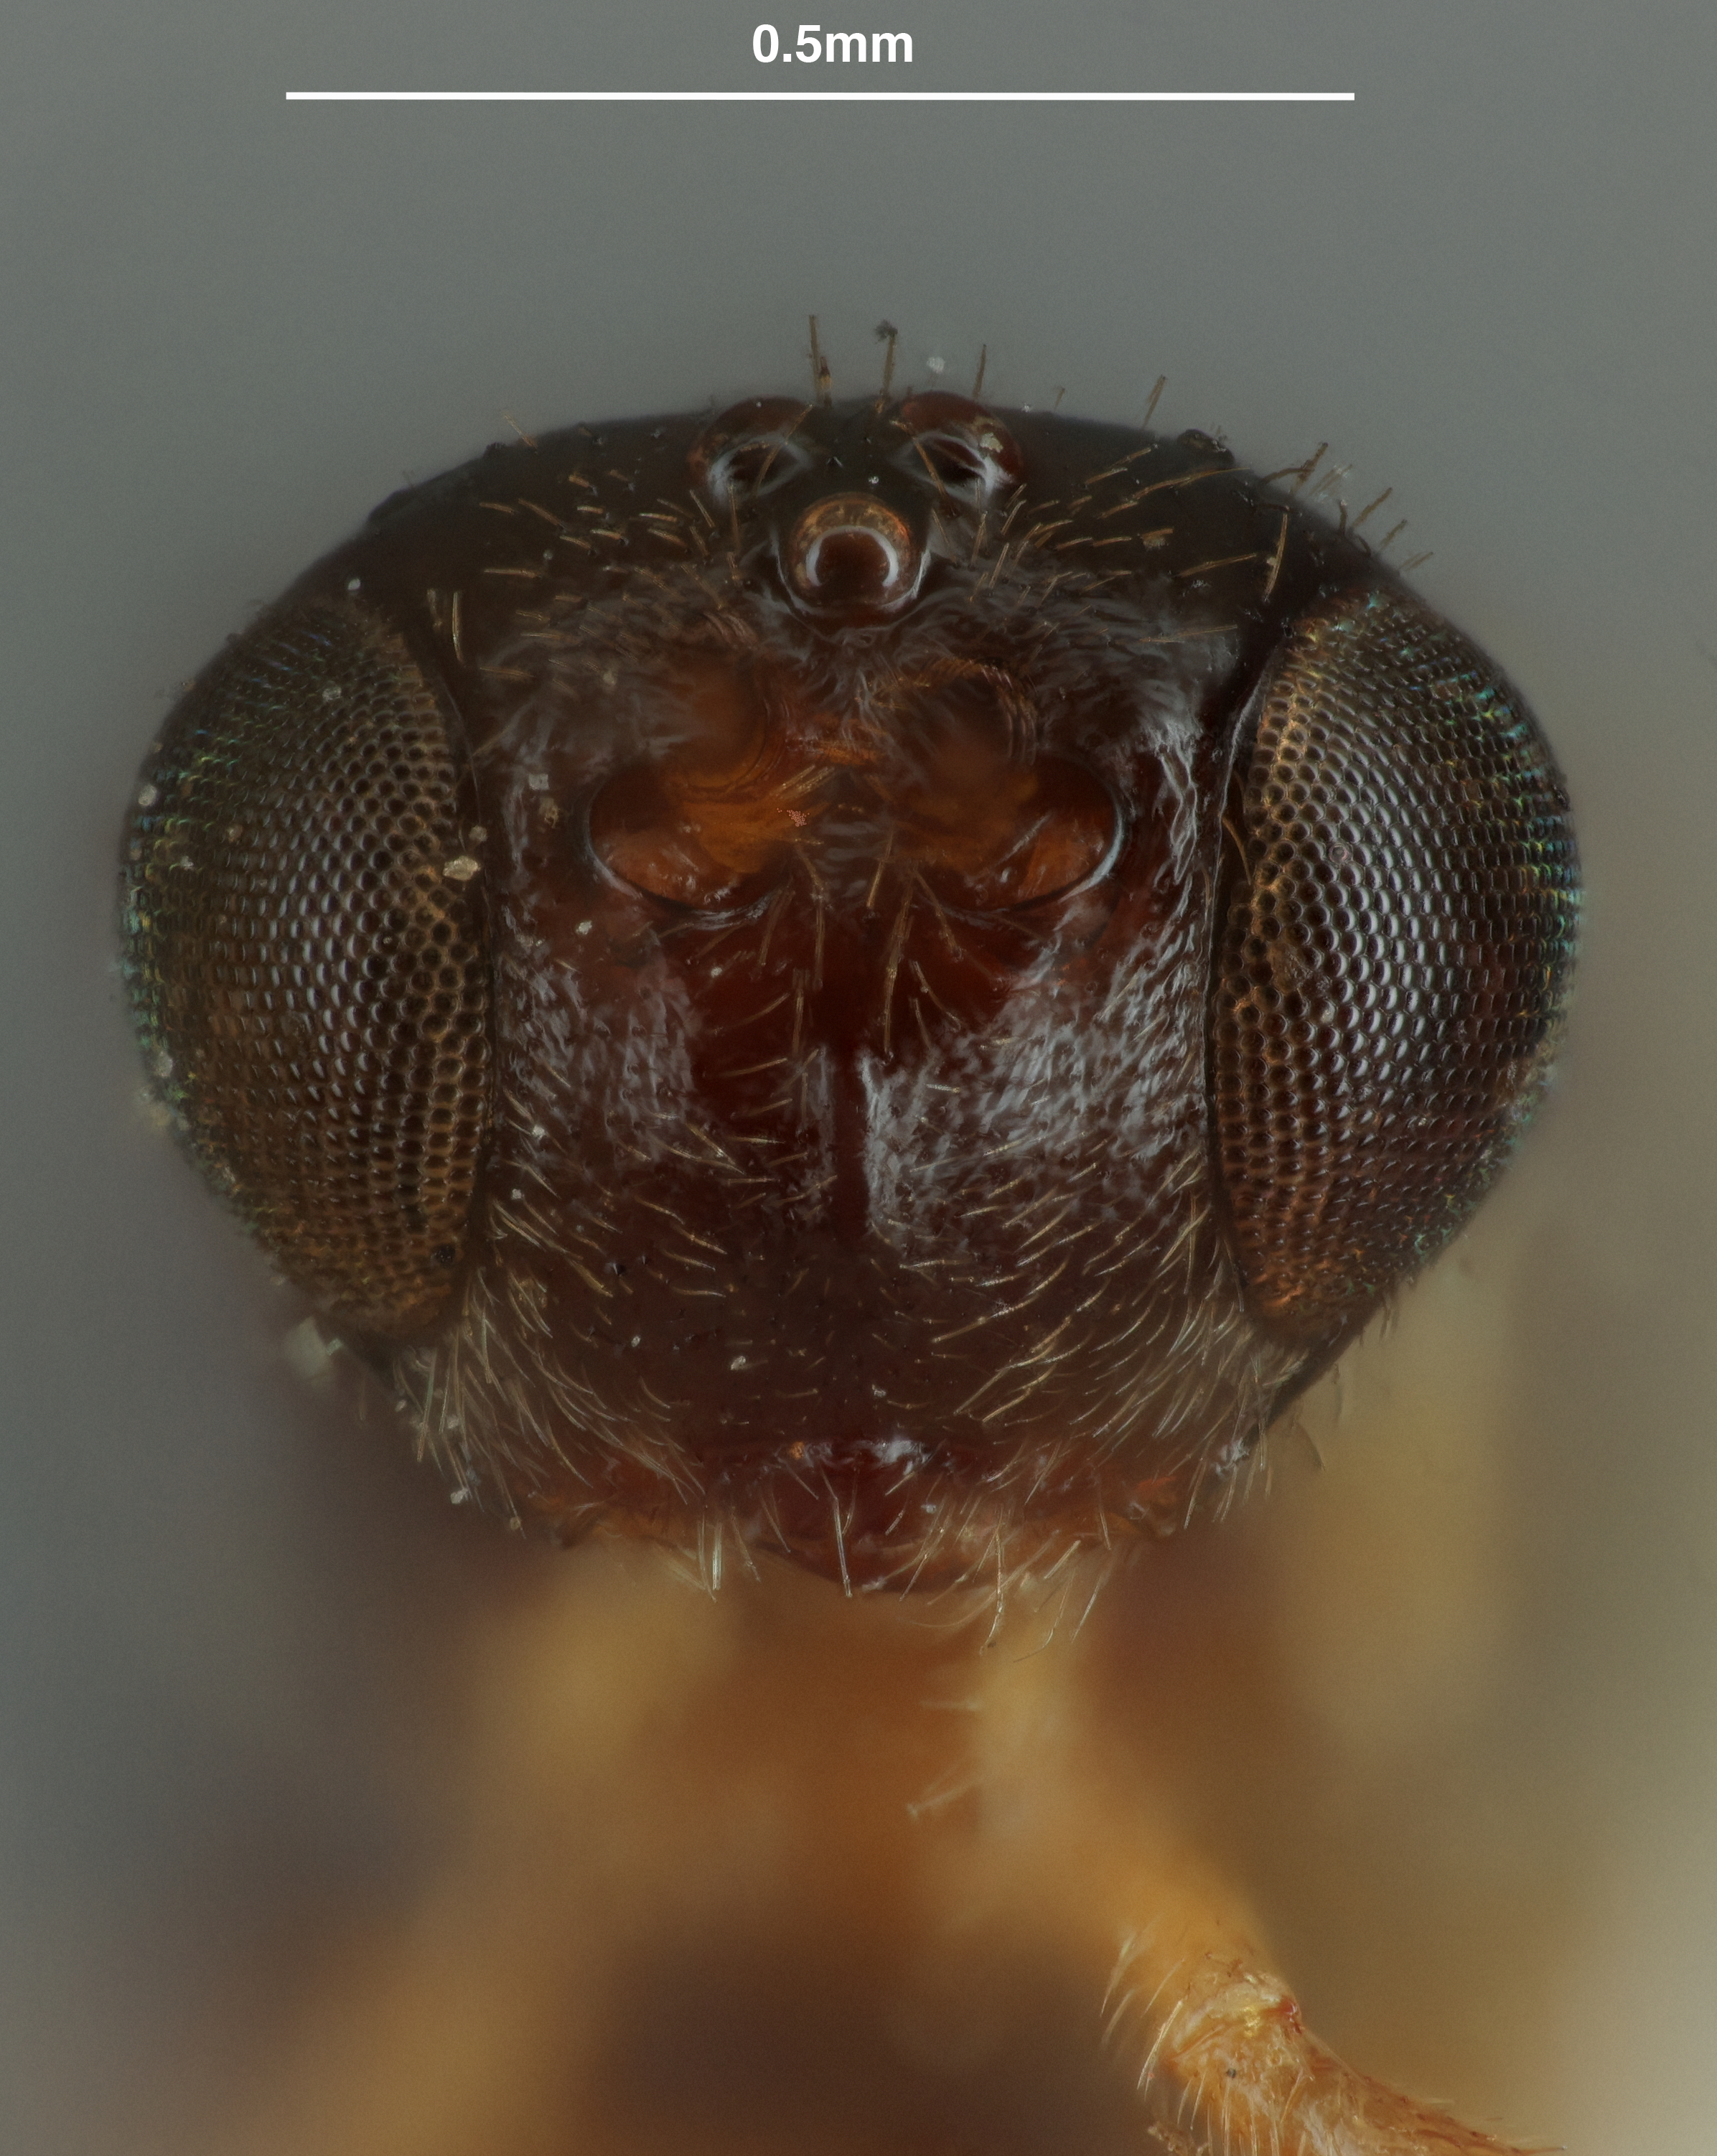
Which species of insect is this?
Opius trachyscutum
